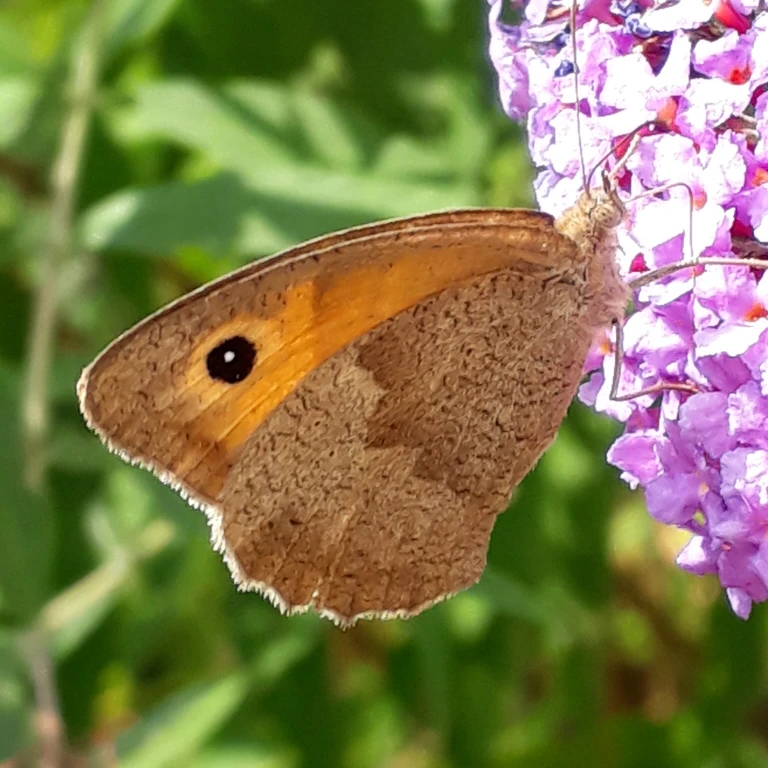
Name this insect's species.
Maniola jurtina
